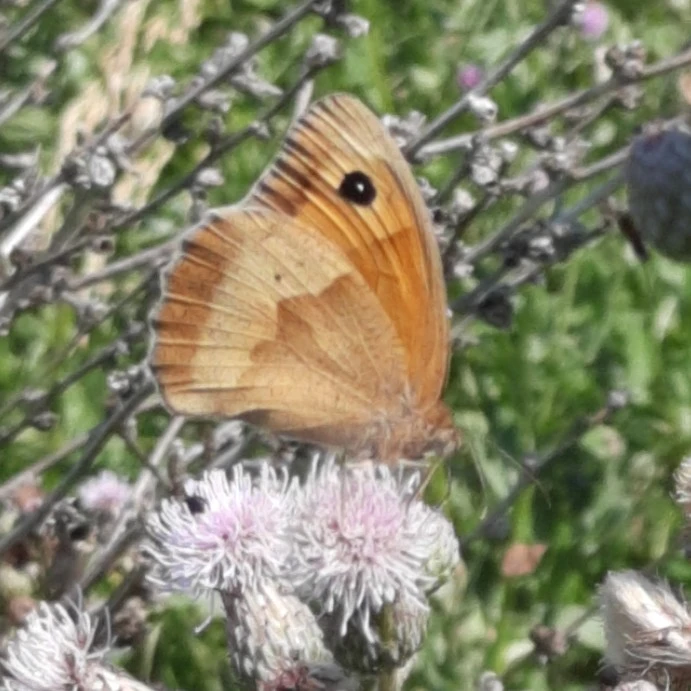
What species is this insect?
Maniola jurtina
